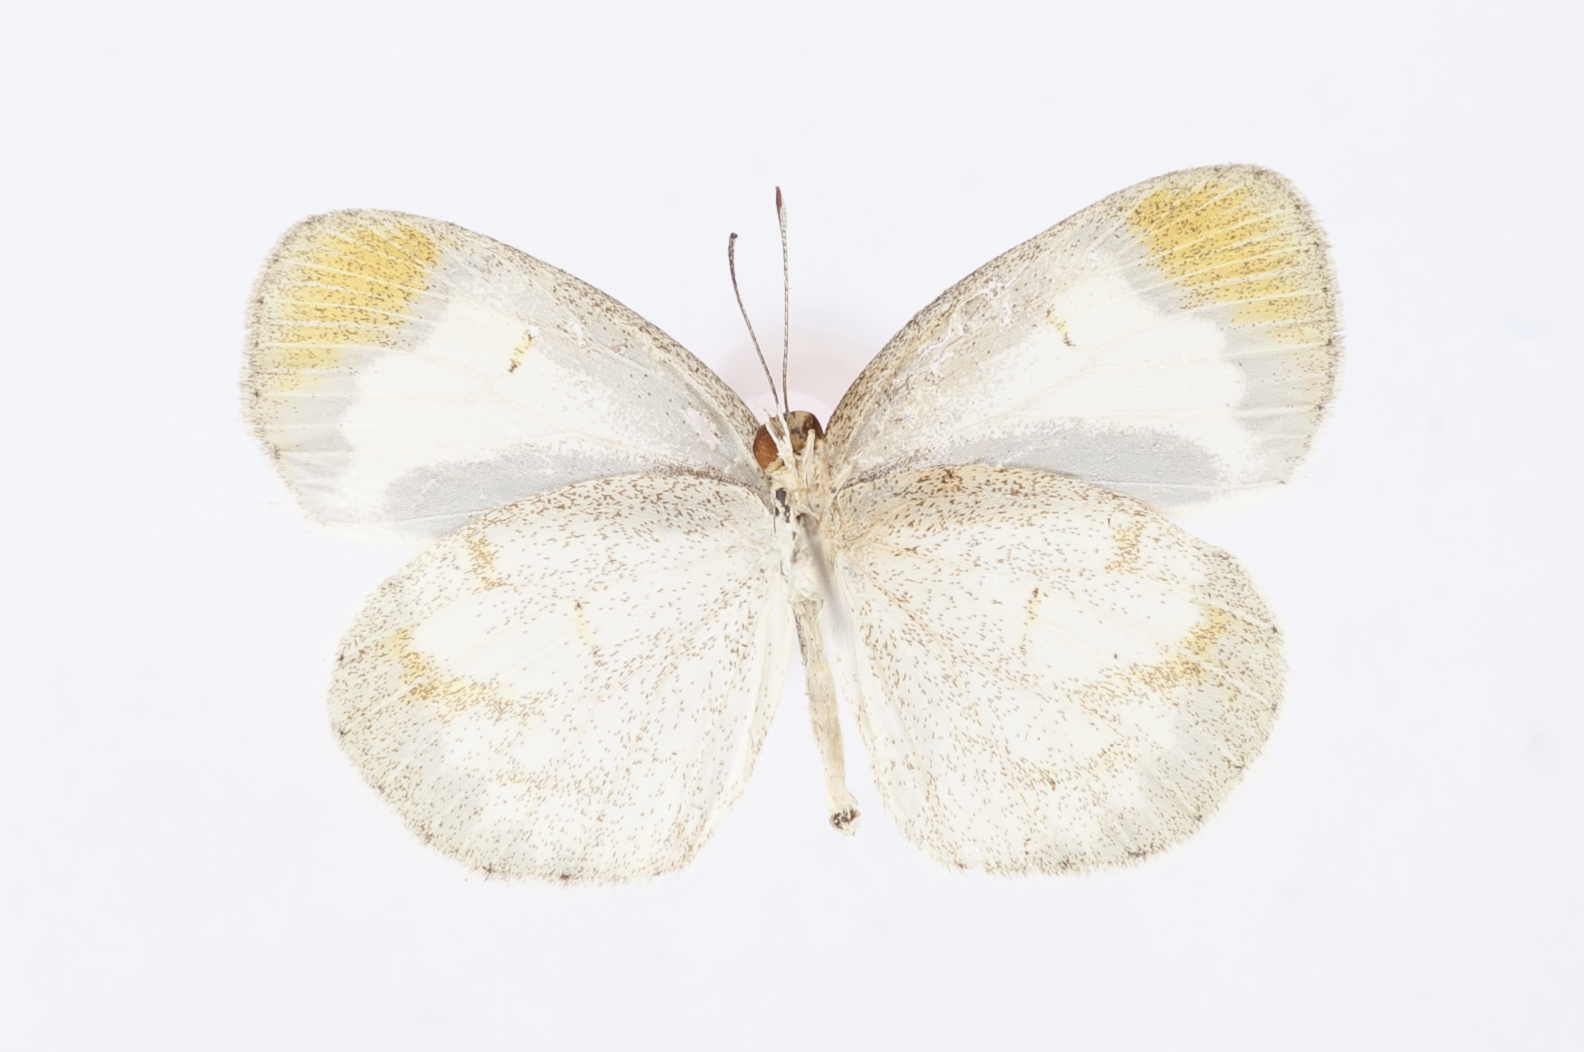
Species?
Eurema lucina
